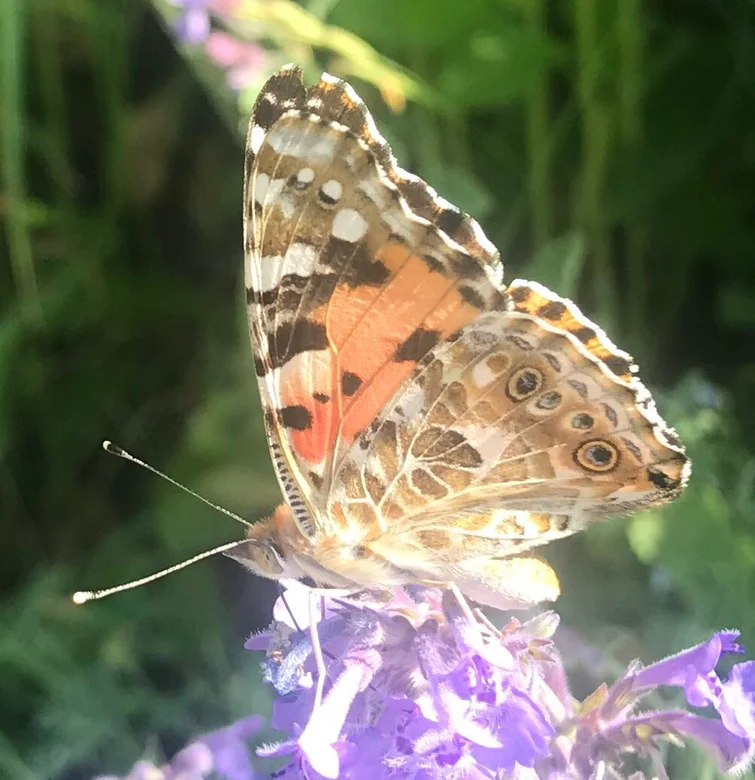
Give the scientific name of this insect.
Vanessa cardui
